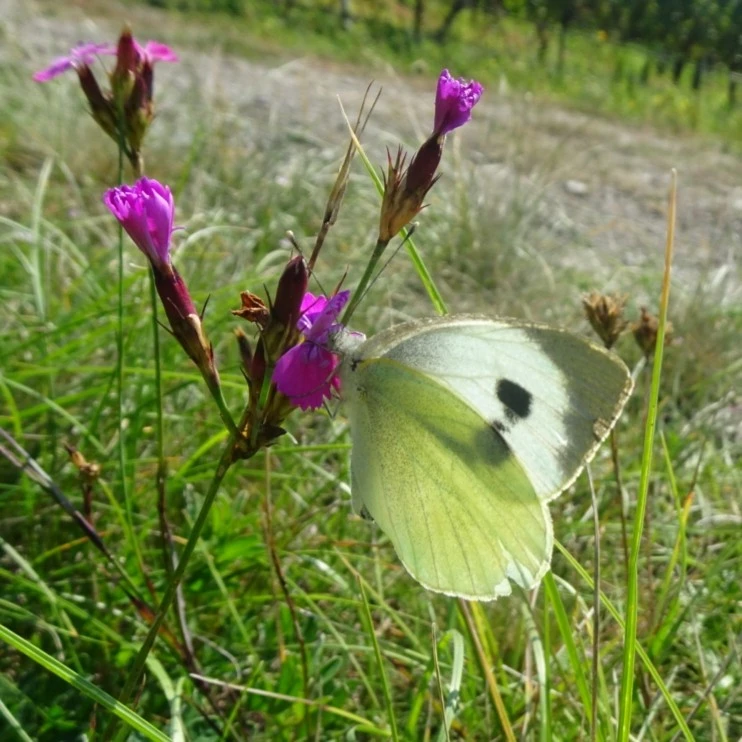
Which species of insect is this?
Pieris brassicae
